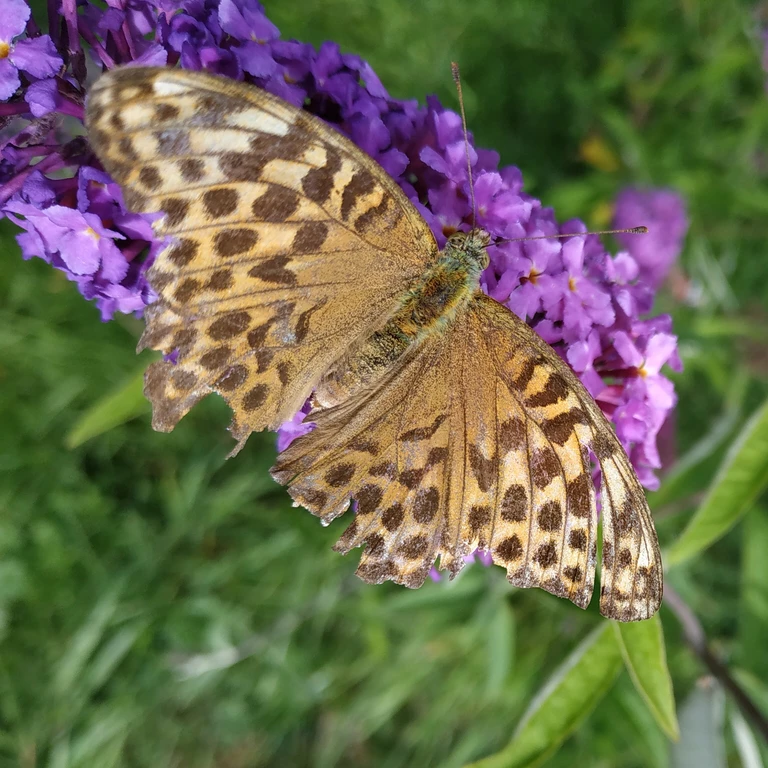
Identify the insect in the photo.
Argynnis paphia
